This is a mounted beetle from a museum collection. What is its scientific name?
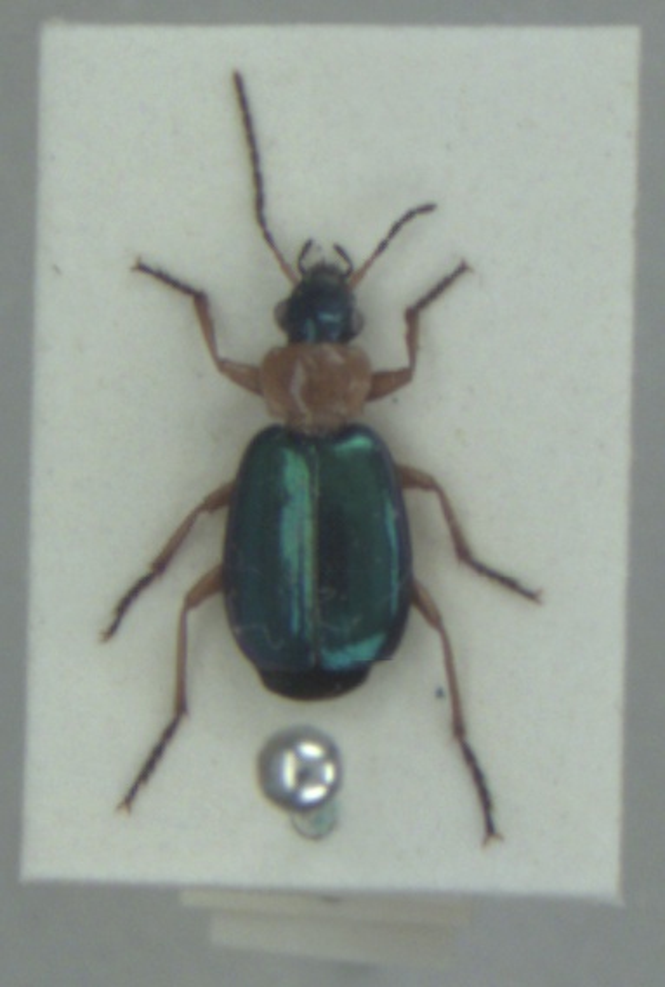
Lebia chlorocephala
